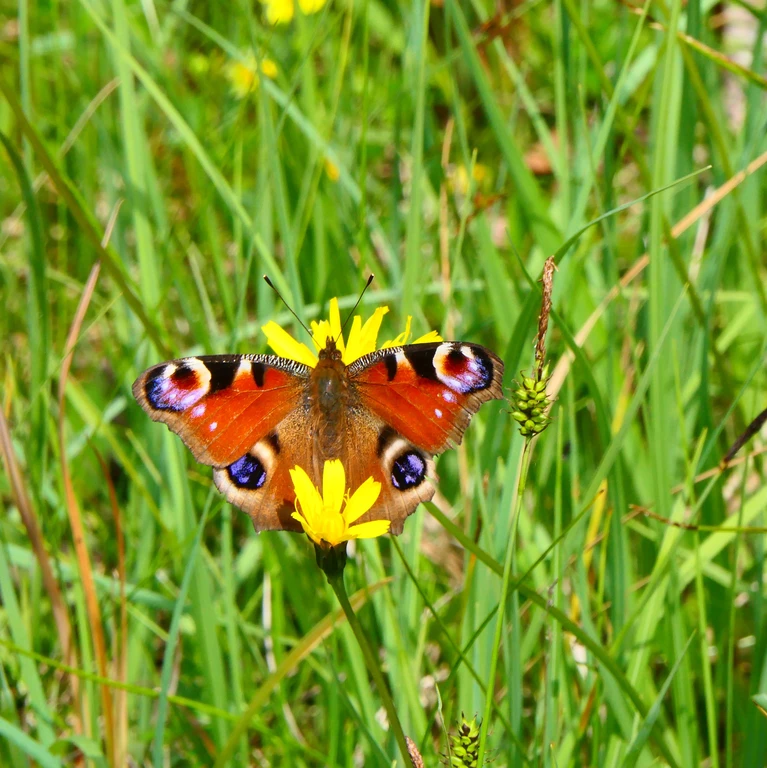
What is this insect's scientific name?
Aglais io
